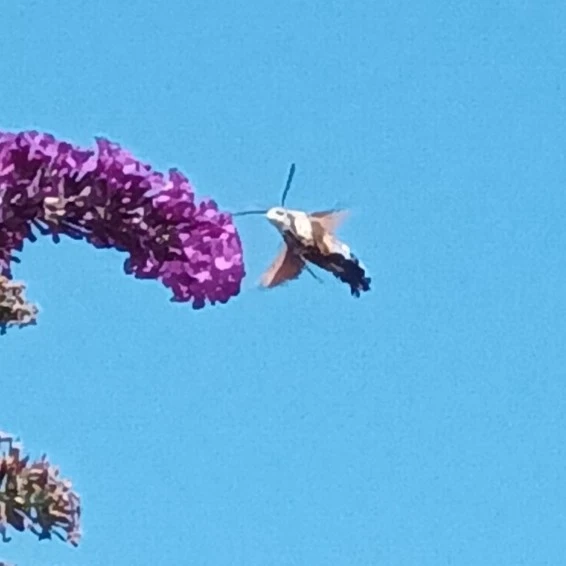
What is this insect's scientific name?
Macroglossum stellatarum
